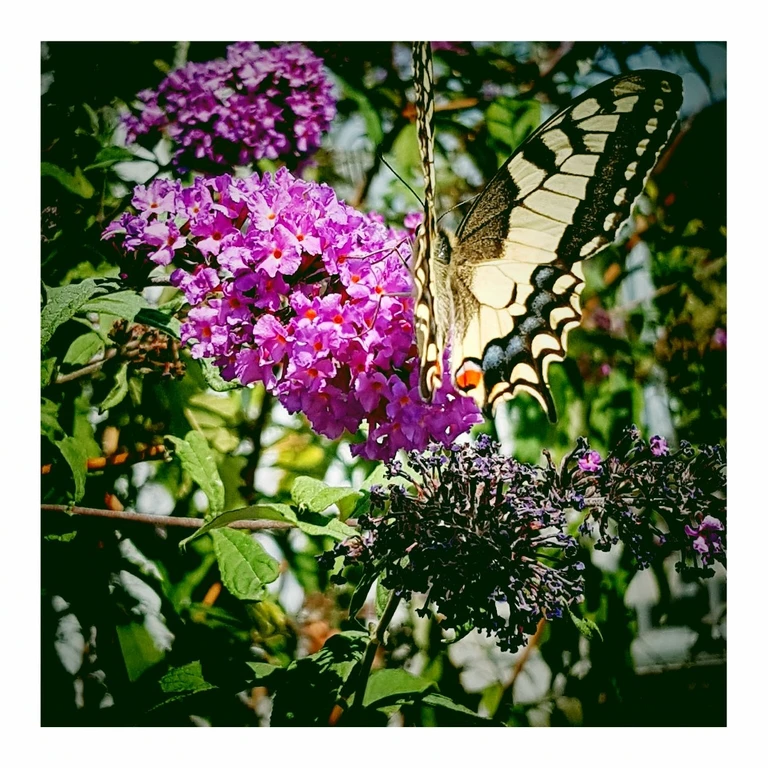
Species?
Papilio machaon
